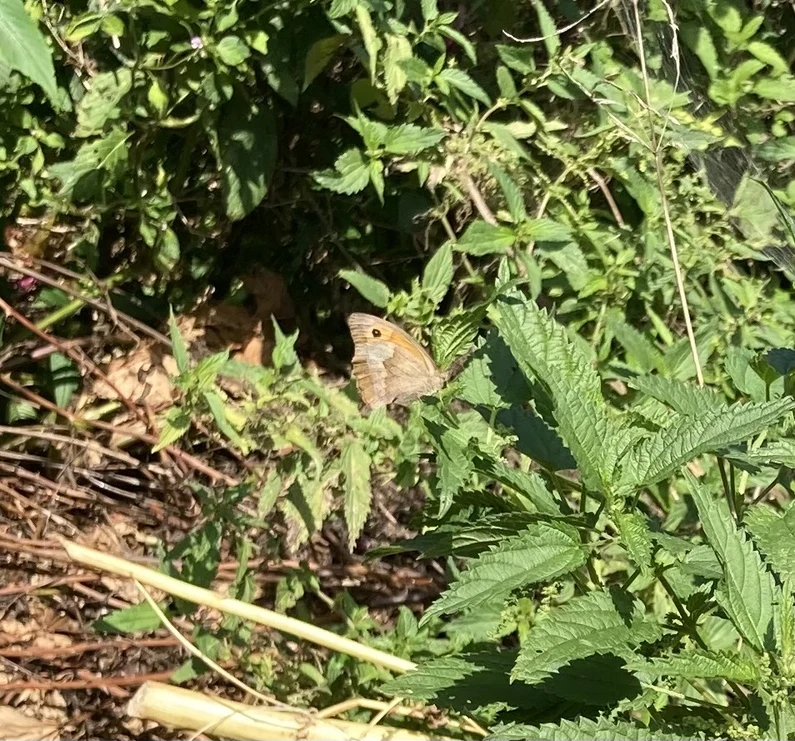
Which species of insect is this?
Maniola jurtina
